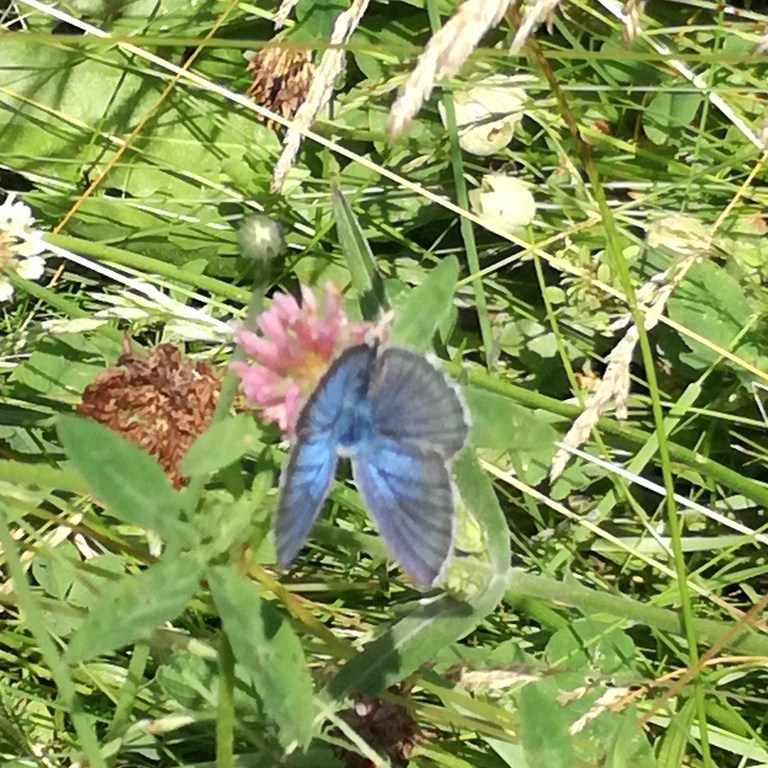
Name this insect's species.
Cyaniris semiargus
